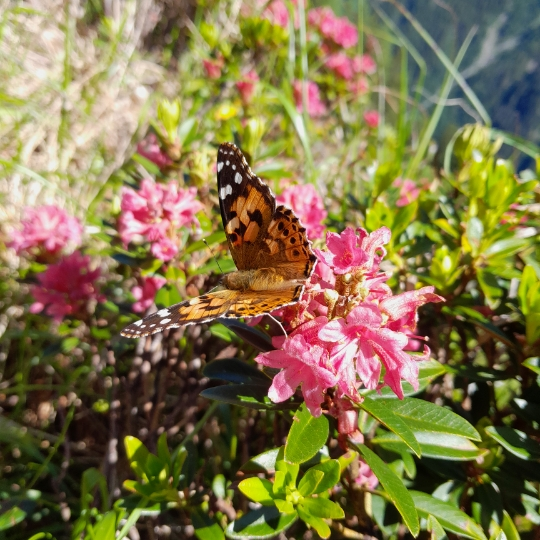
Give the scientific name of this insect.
Vanessa cardui
